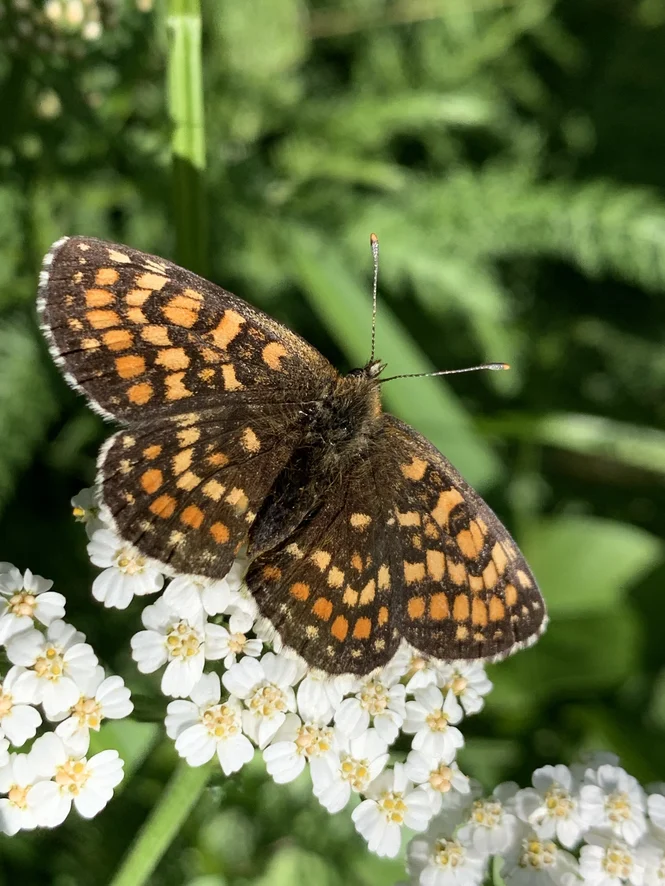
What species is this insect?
Melitaea athalia
